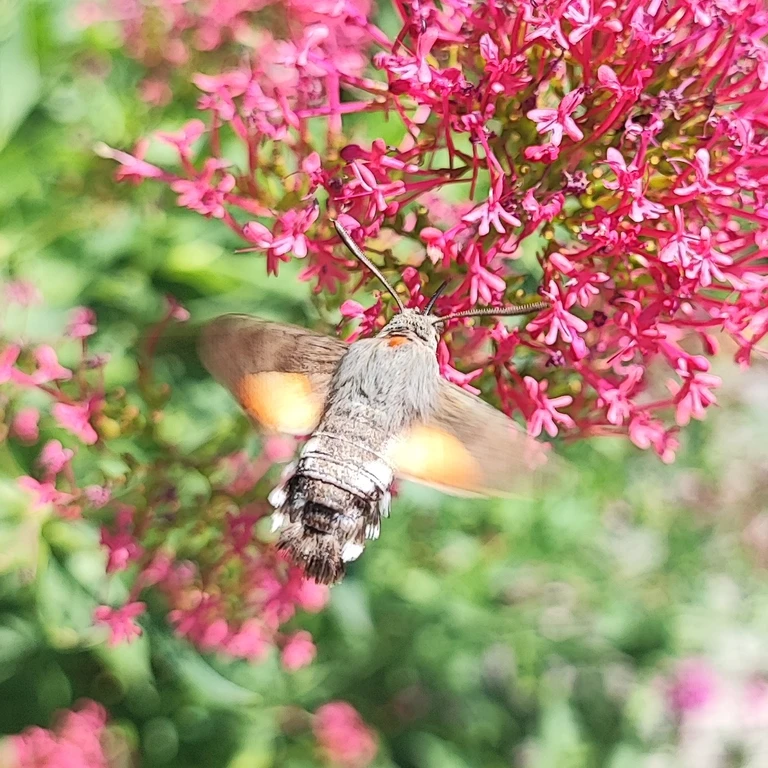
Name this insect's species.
Macroglossum stellatarum
